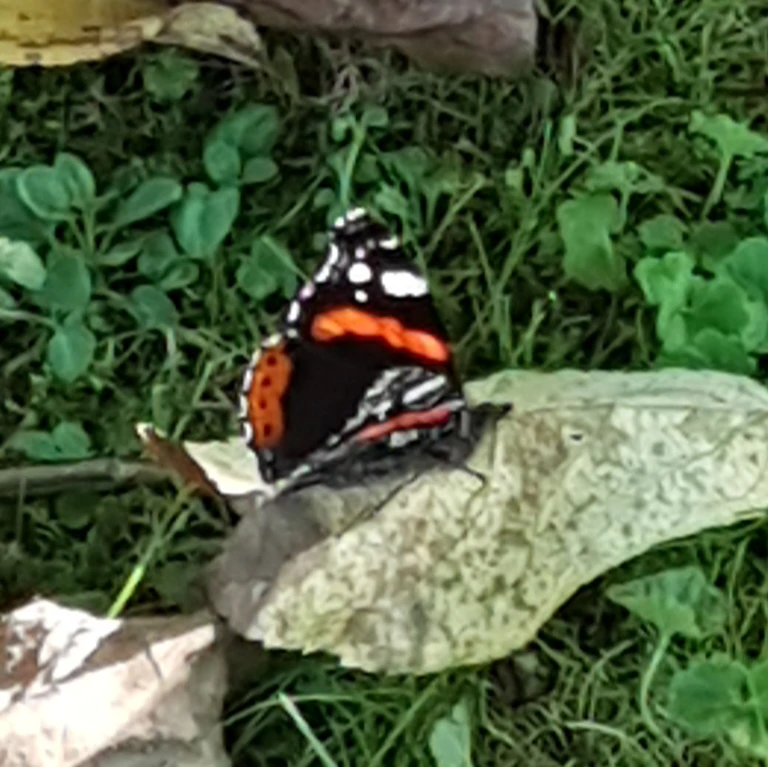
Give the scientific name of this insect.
Vanessa atalanta
